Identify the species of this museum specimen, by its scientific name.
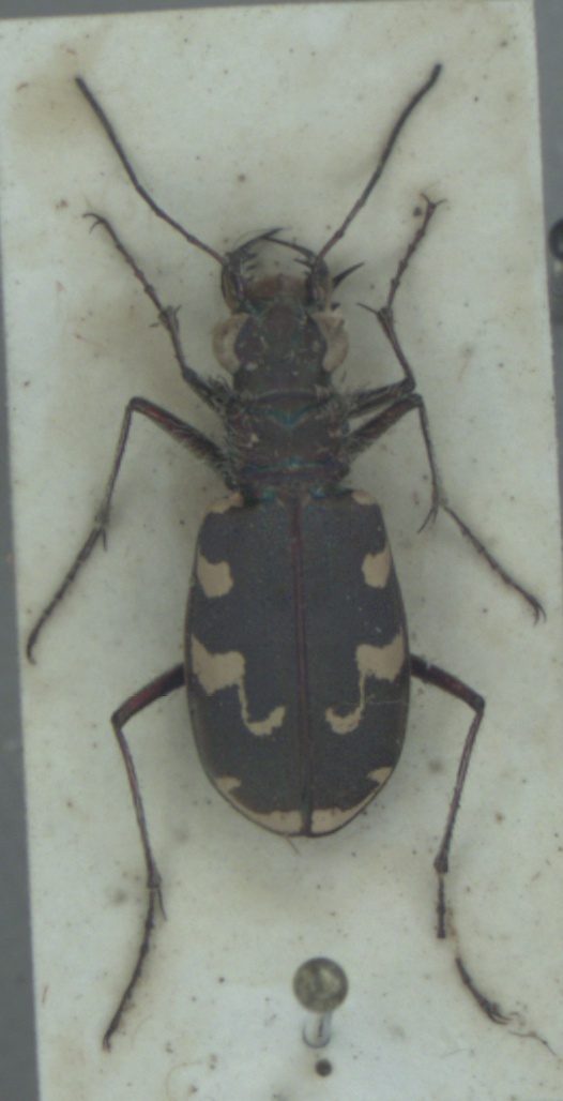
Cicindela maritima
